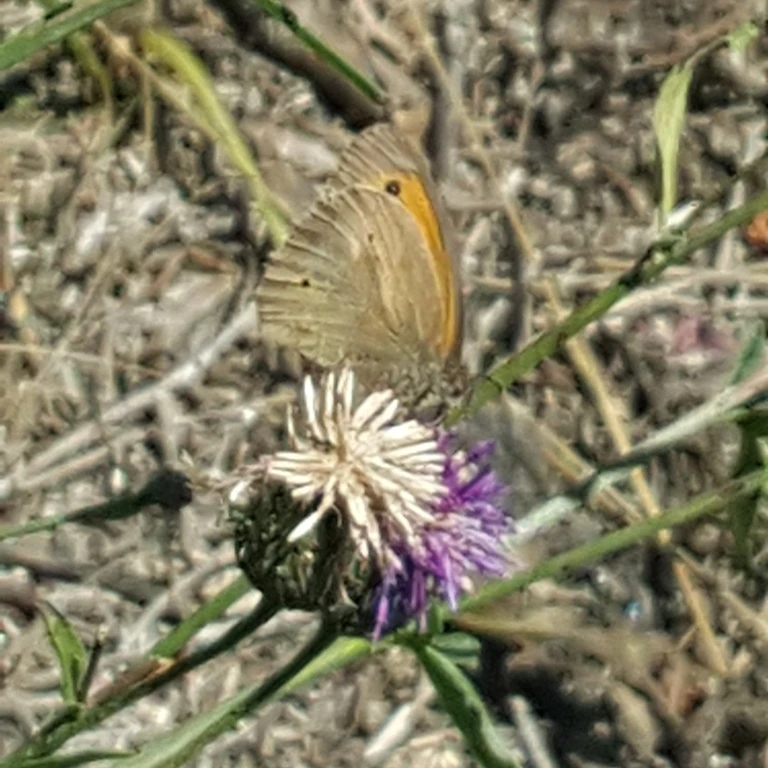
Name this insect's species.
Maniola jurtina
